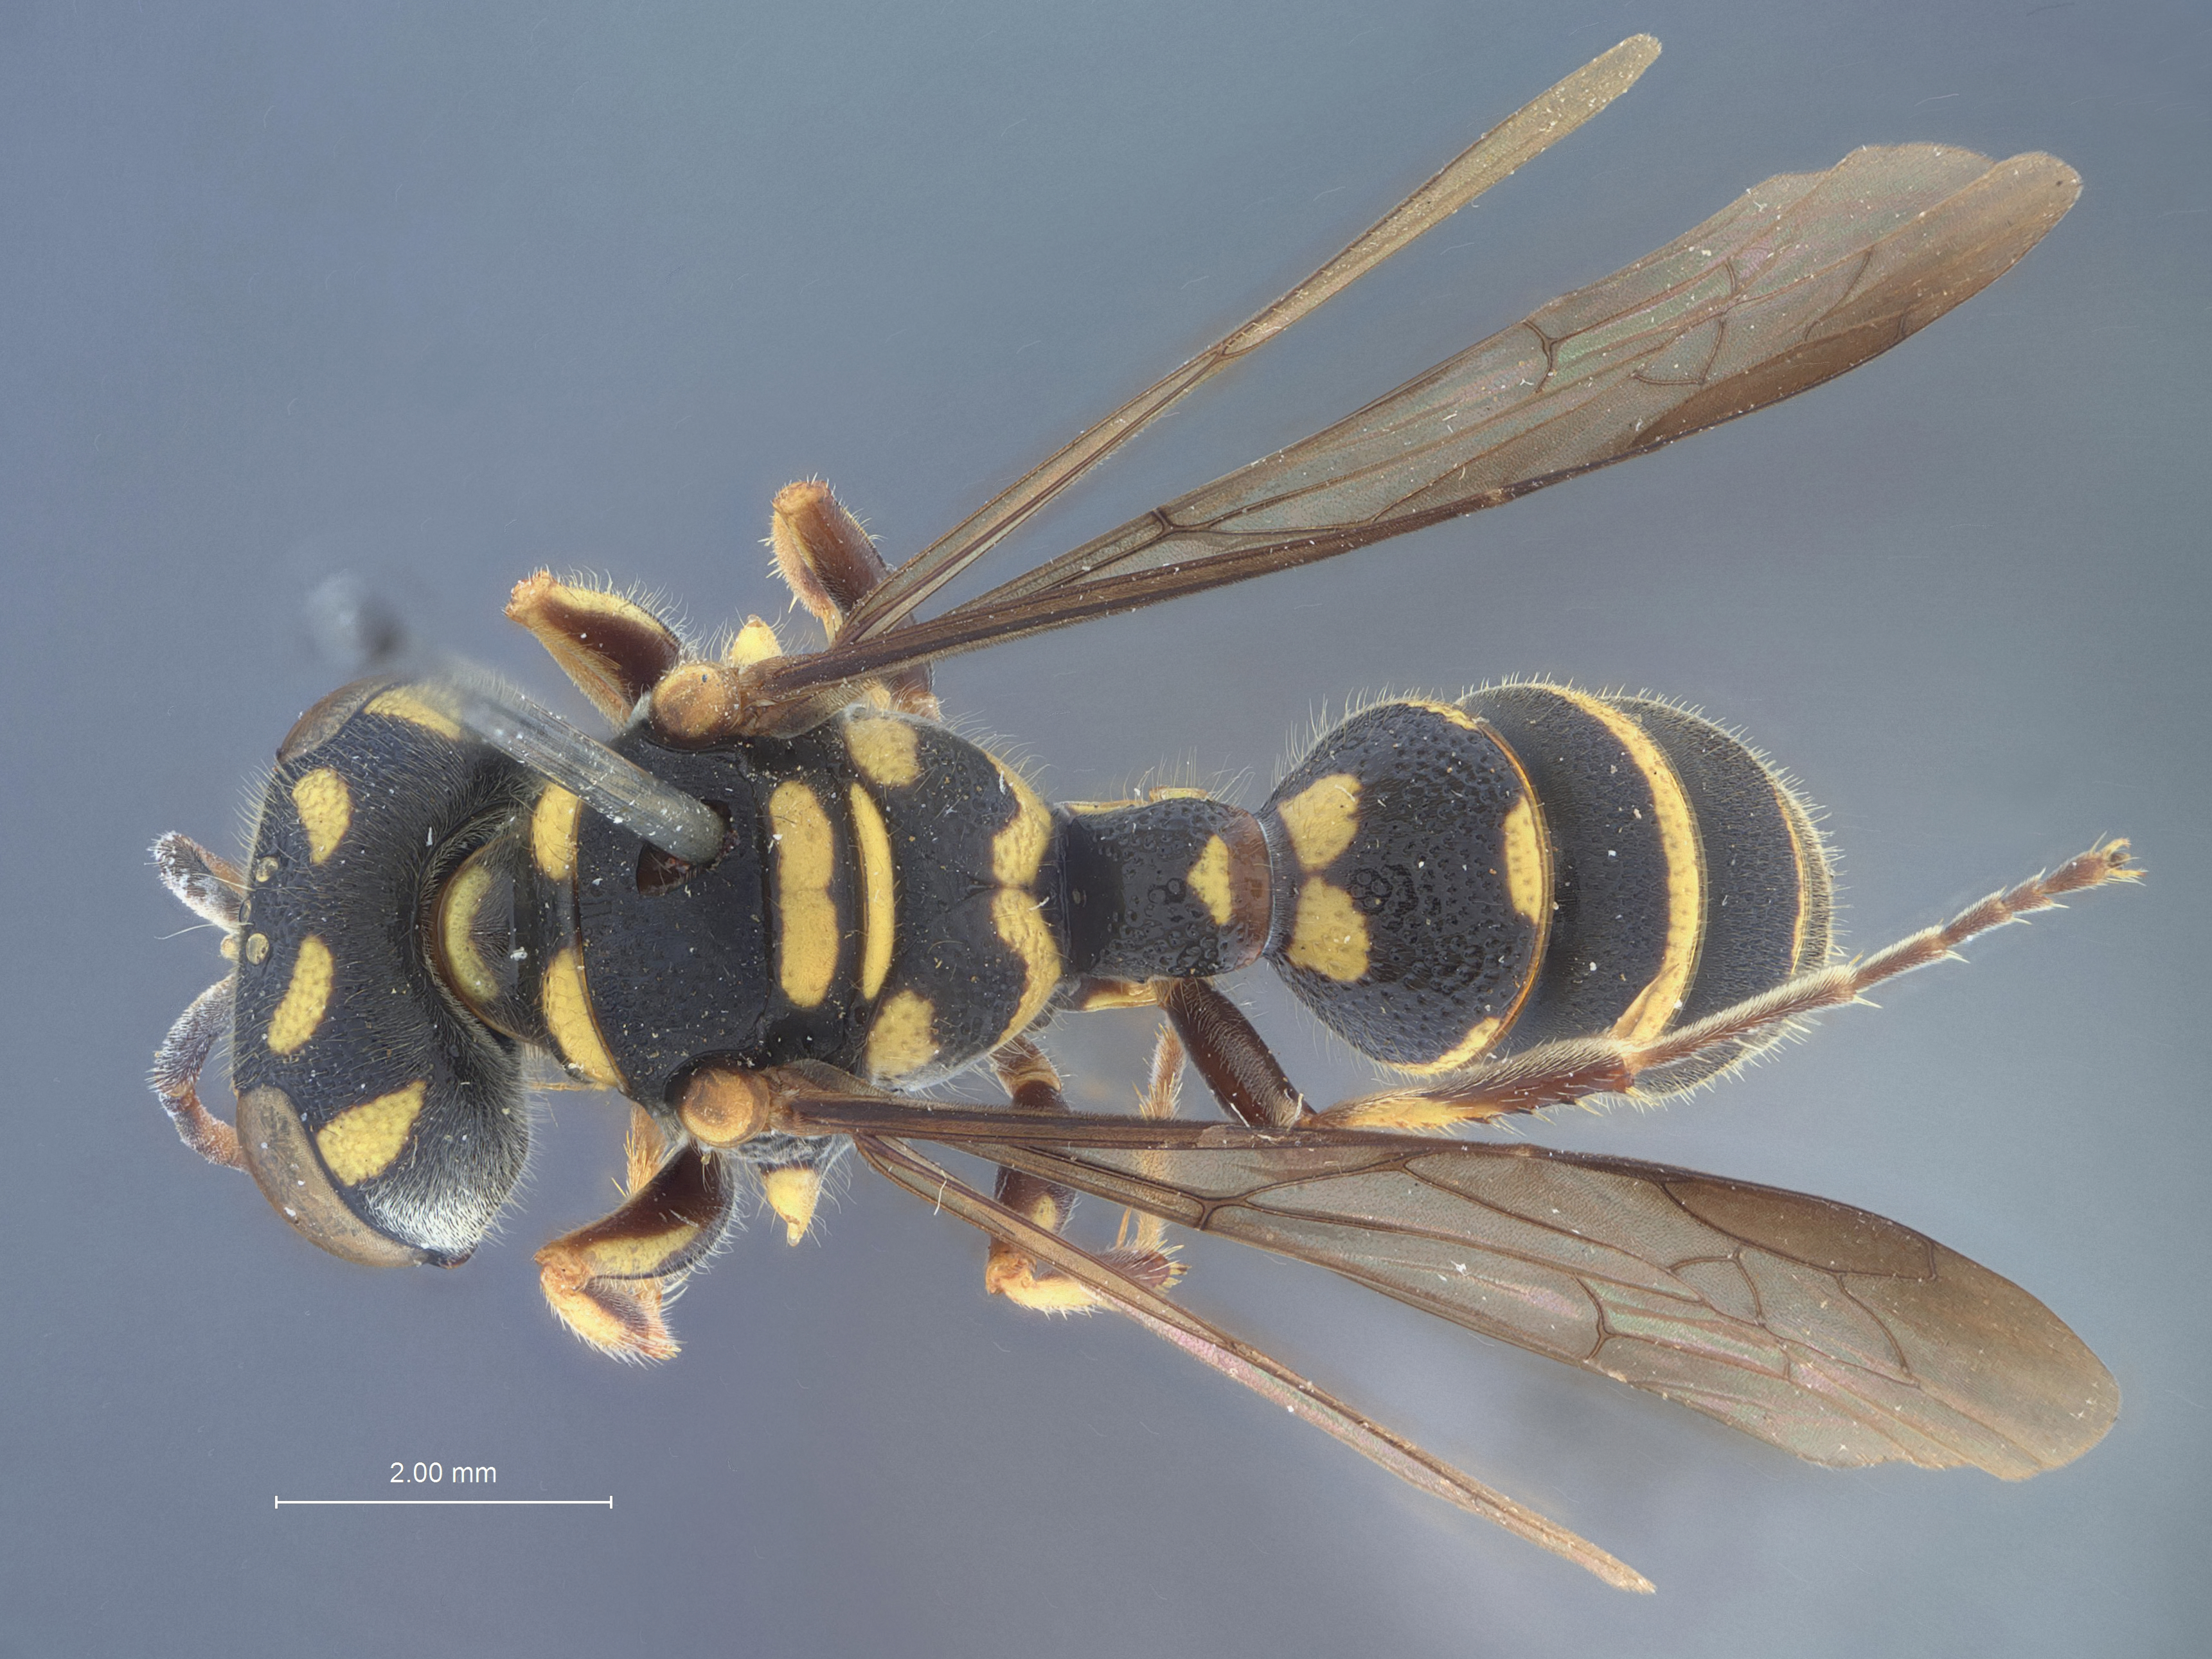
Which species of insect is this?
Cerceris spinigera
